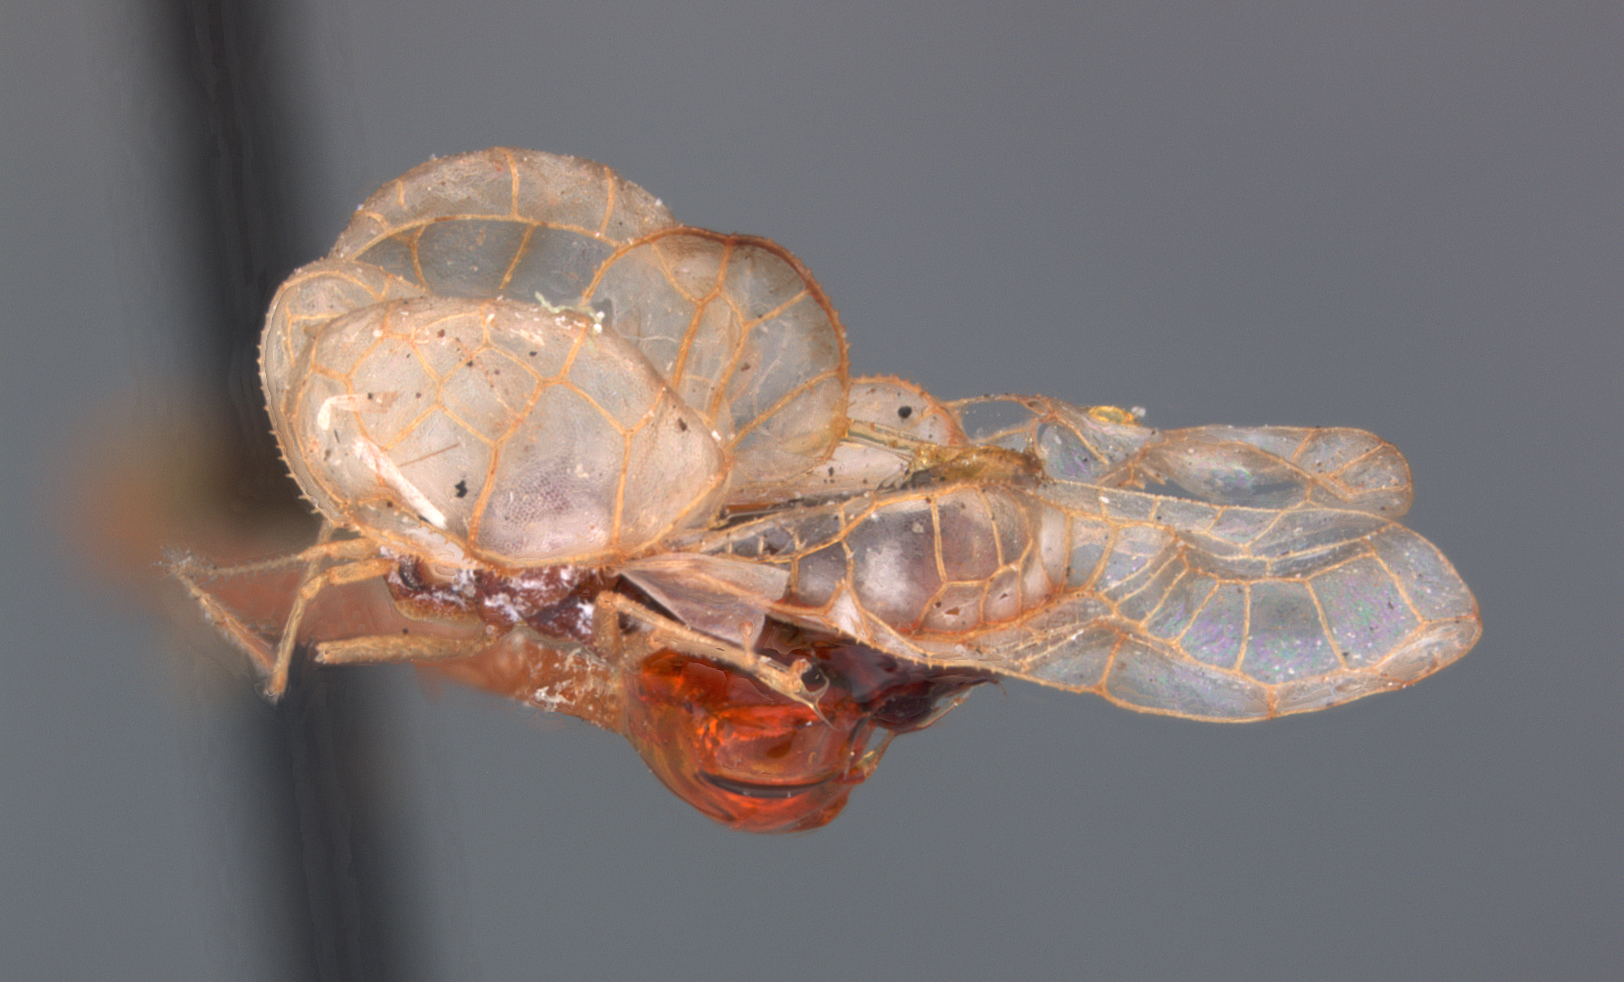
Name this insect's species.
Dulinius bellus
